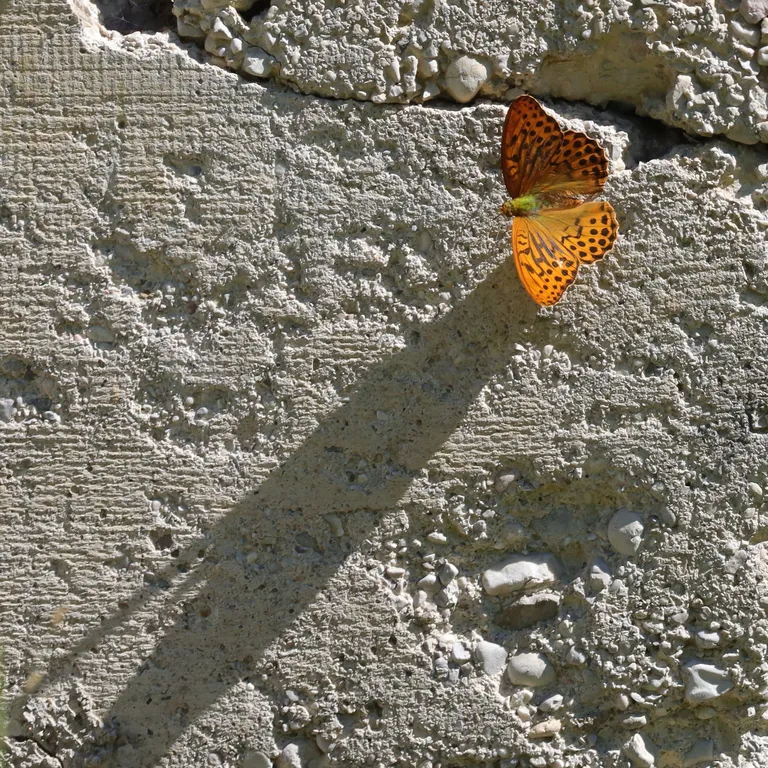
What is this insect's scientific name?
Argynnis paphia
